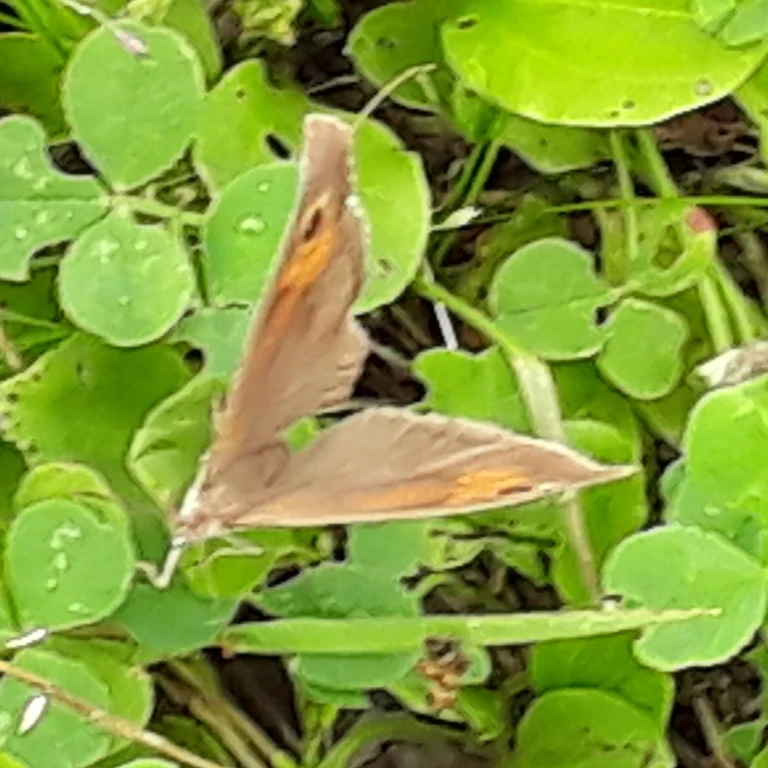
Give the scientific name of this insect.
Maniola jurtina
